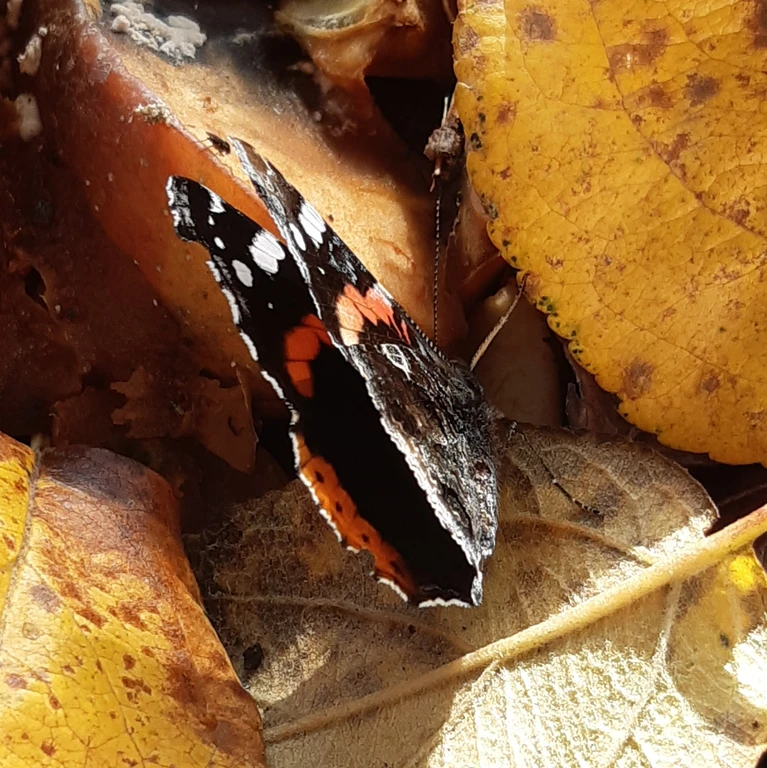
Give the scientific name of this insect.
Vanessa atalanta
